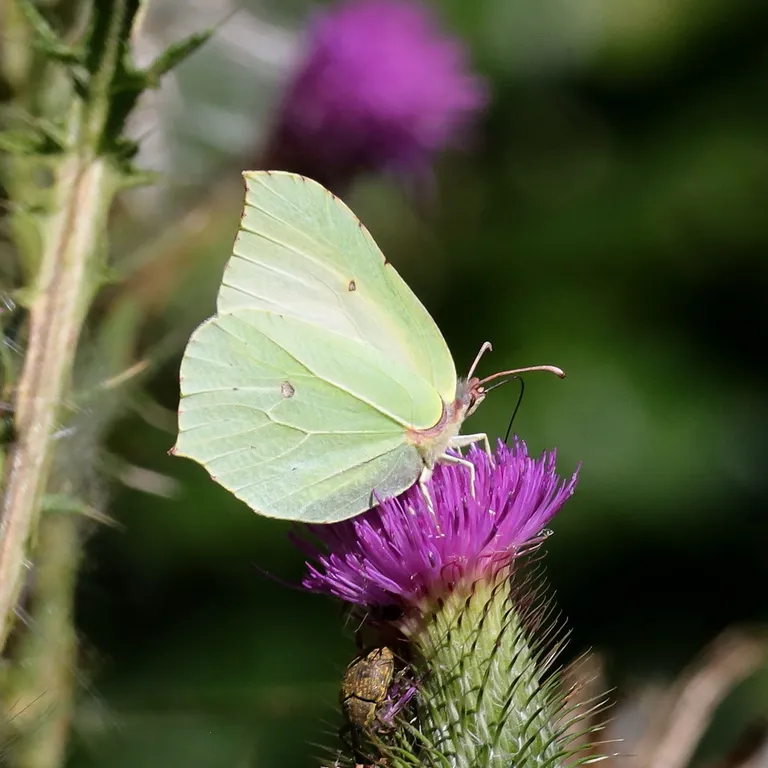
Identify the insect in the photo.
Gonepteryx rhamni
